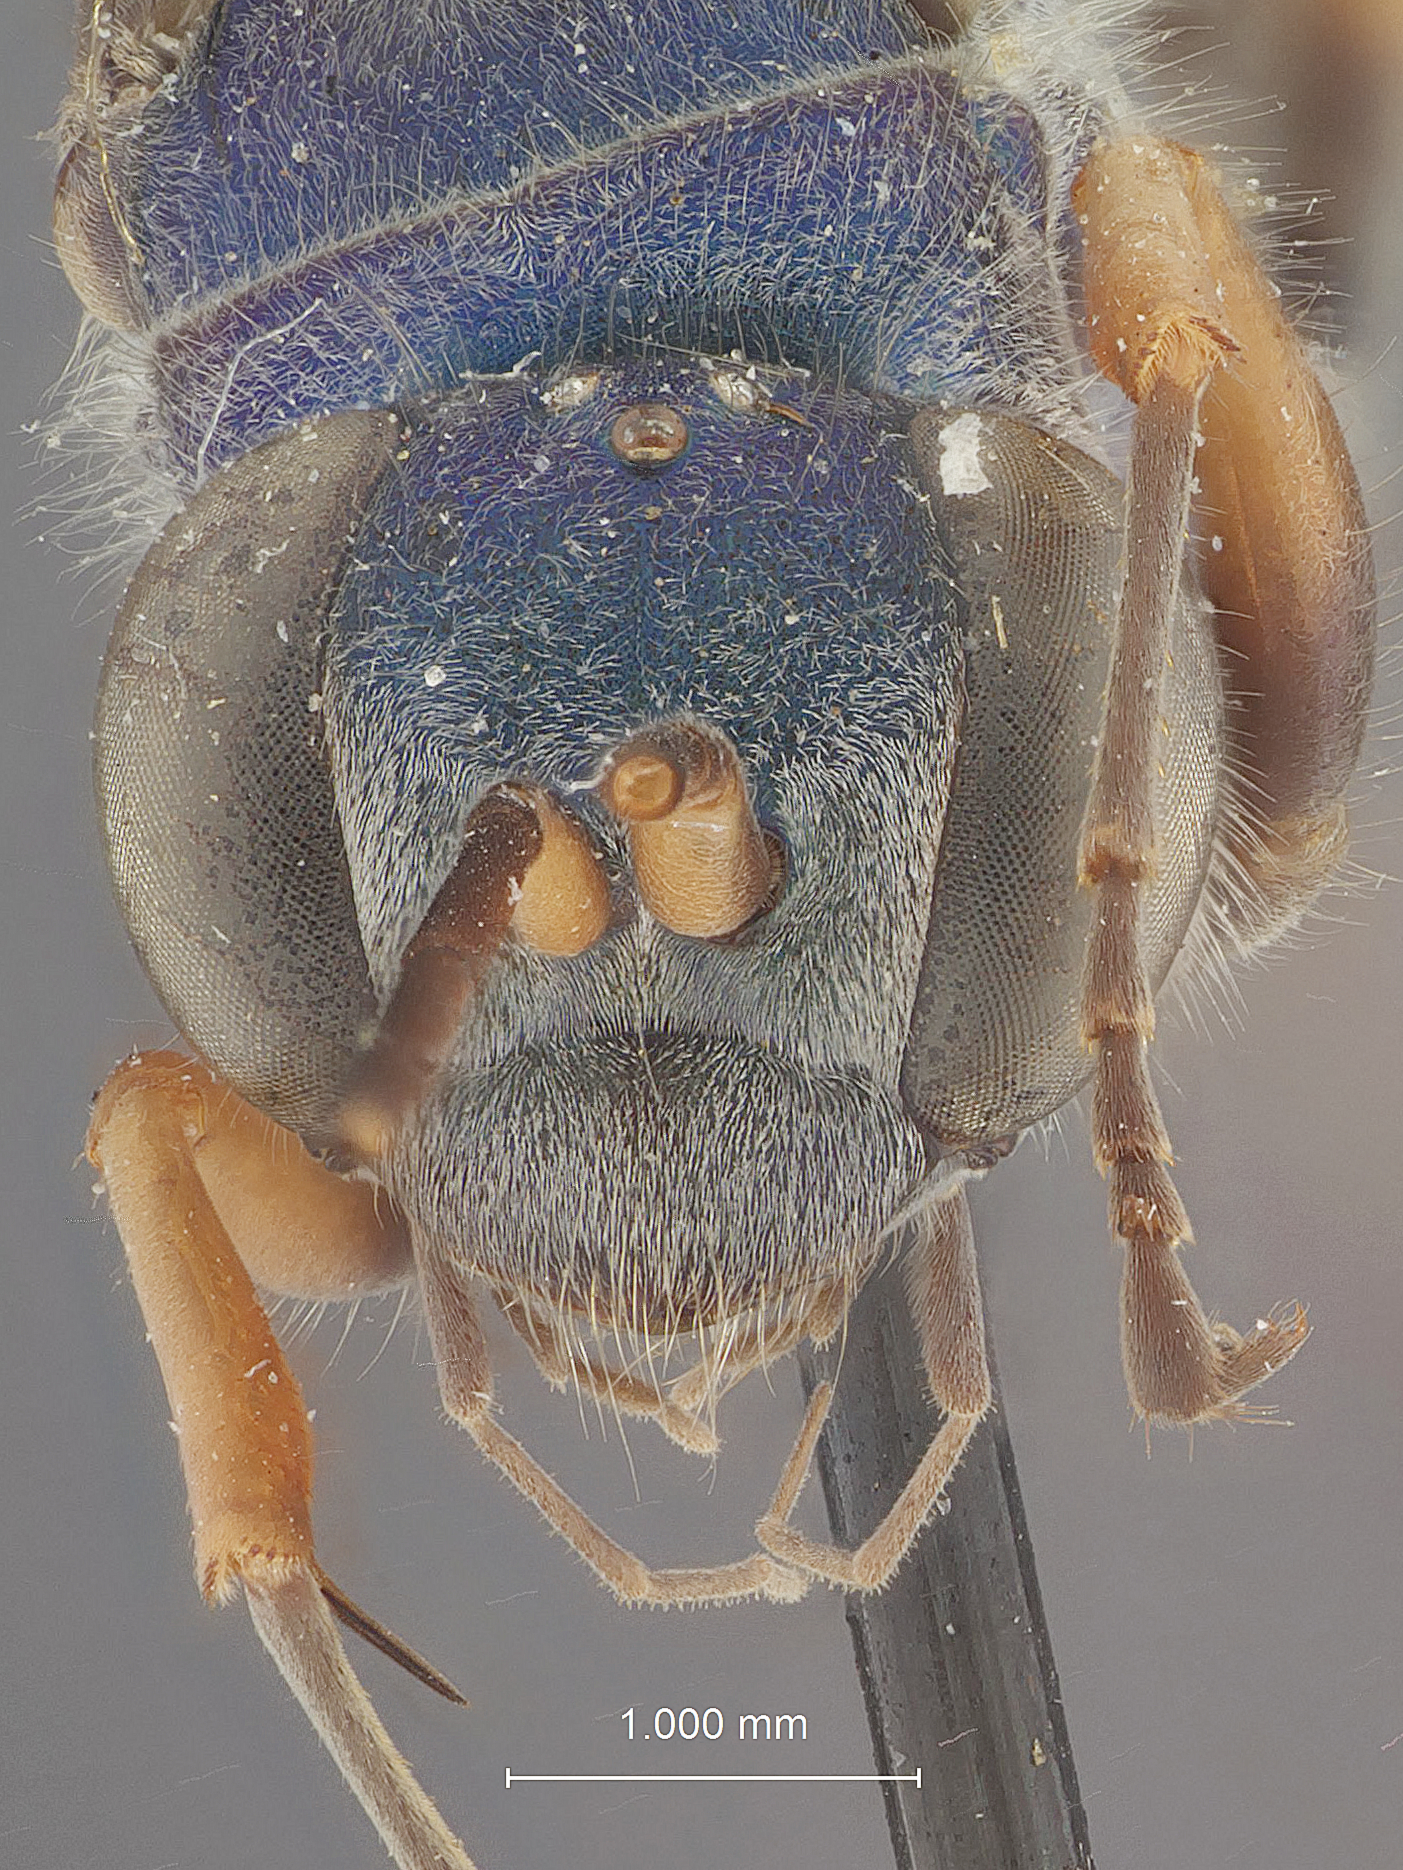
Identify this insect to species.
Auplopus earinus
